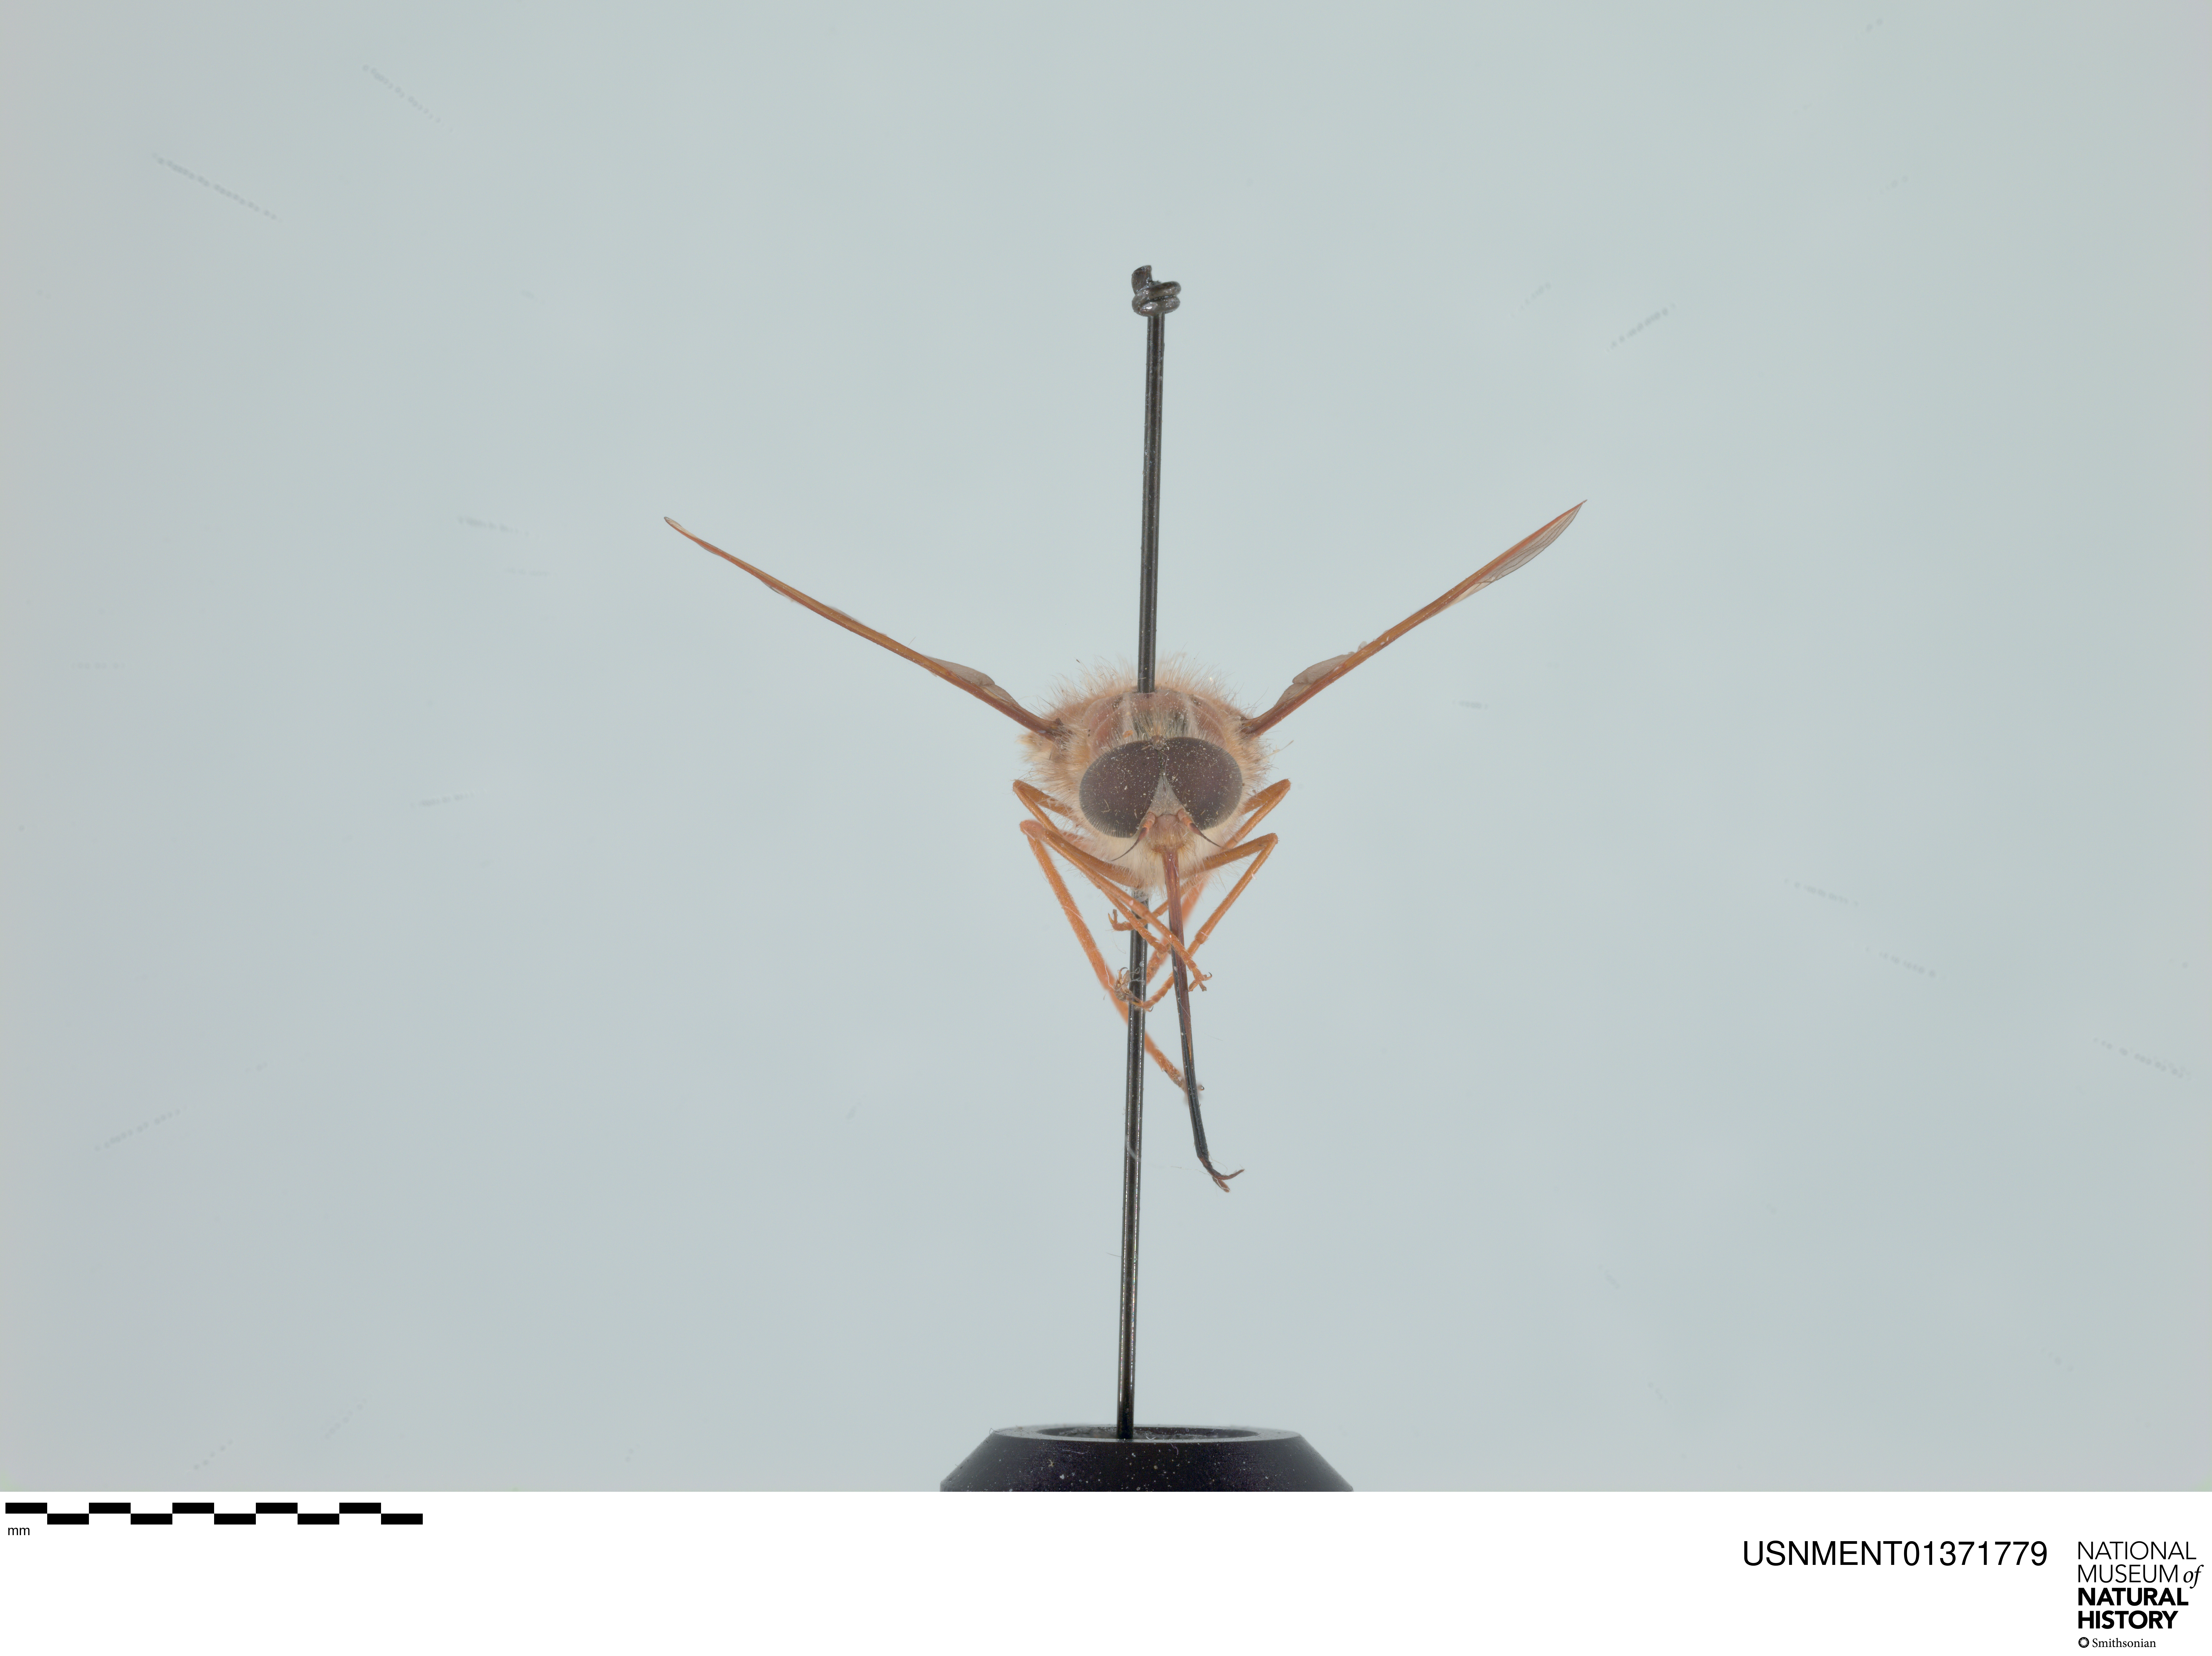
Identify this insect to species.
Hirmoneura nubipennis (also Trichophthalma nubipennis)
